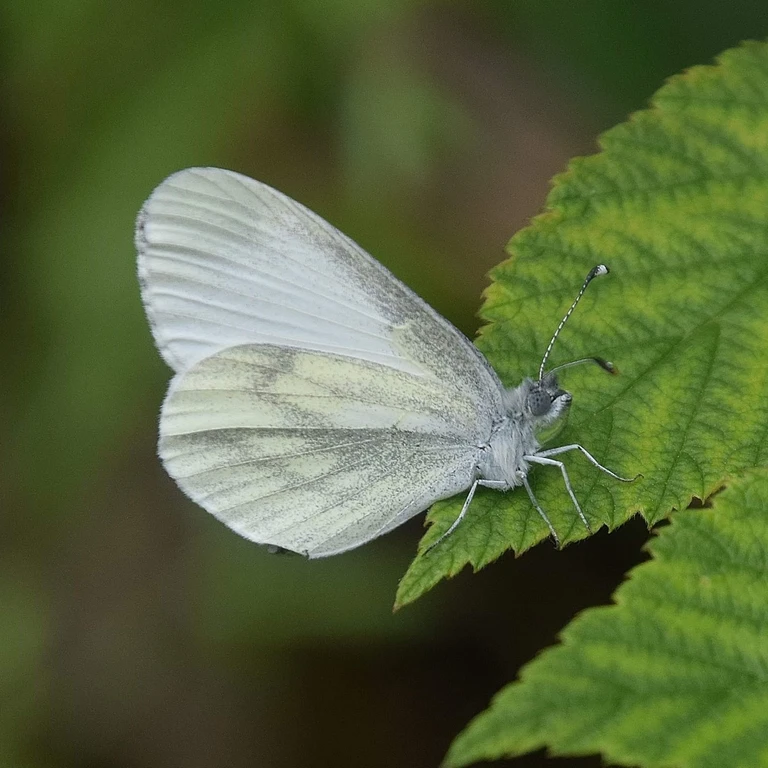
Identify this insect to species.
Leptidea sinapis/juvernica
